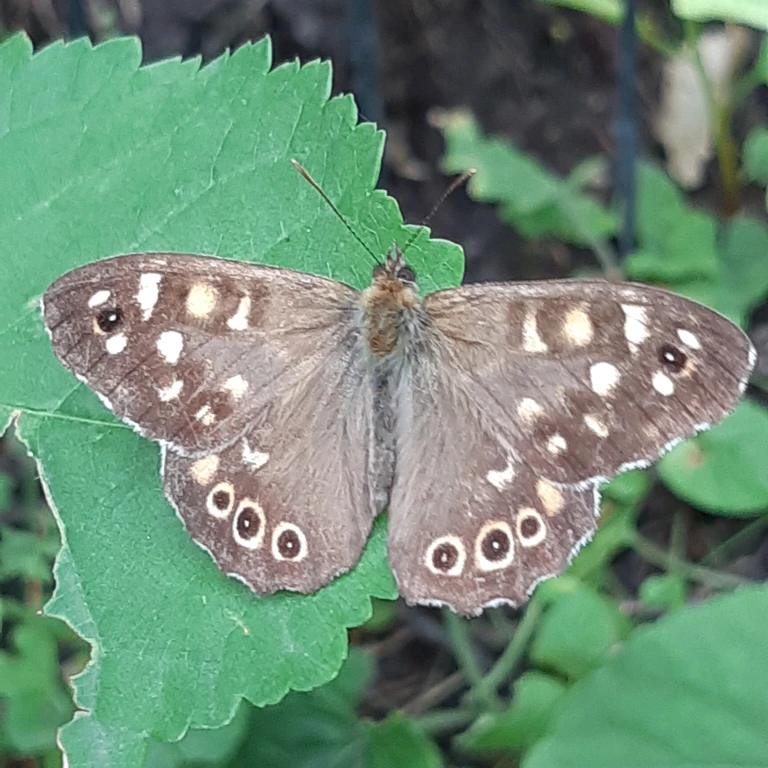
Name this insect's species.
Pararge aegeria
